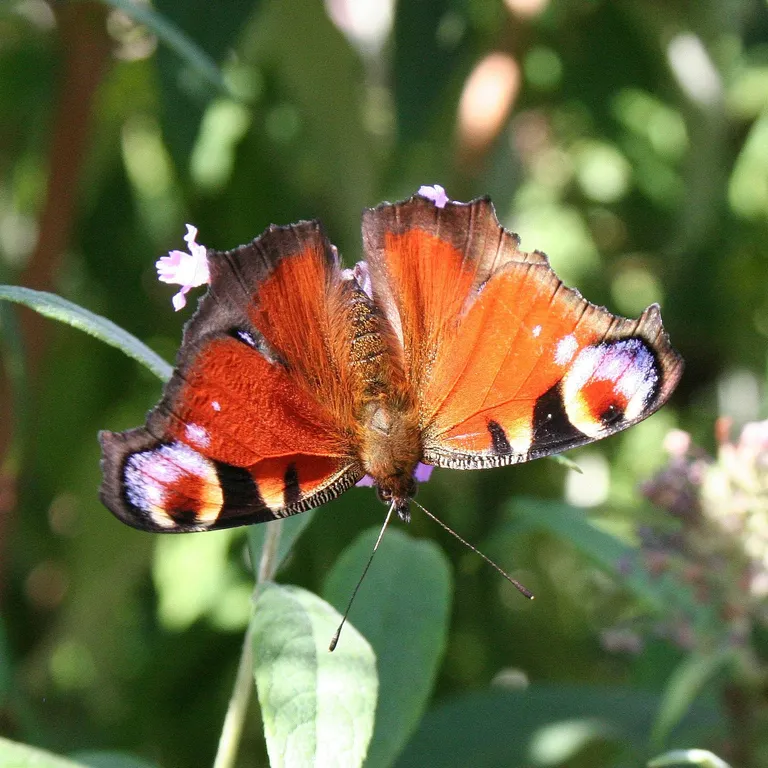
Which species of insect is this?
Aglais io
